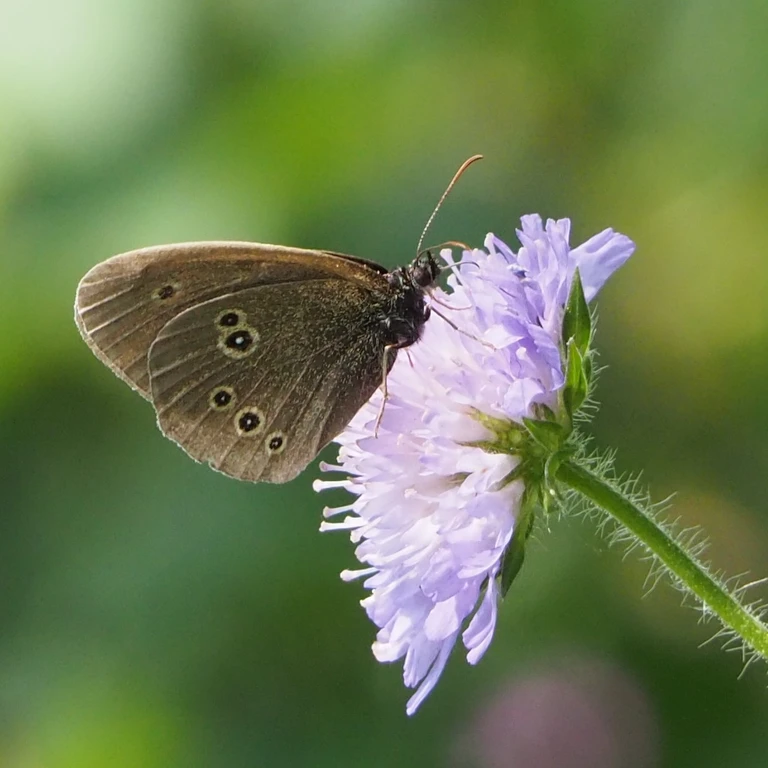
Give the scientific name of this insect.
Aphantopus hyperantus
